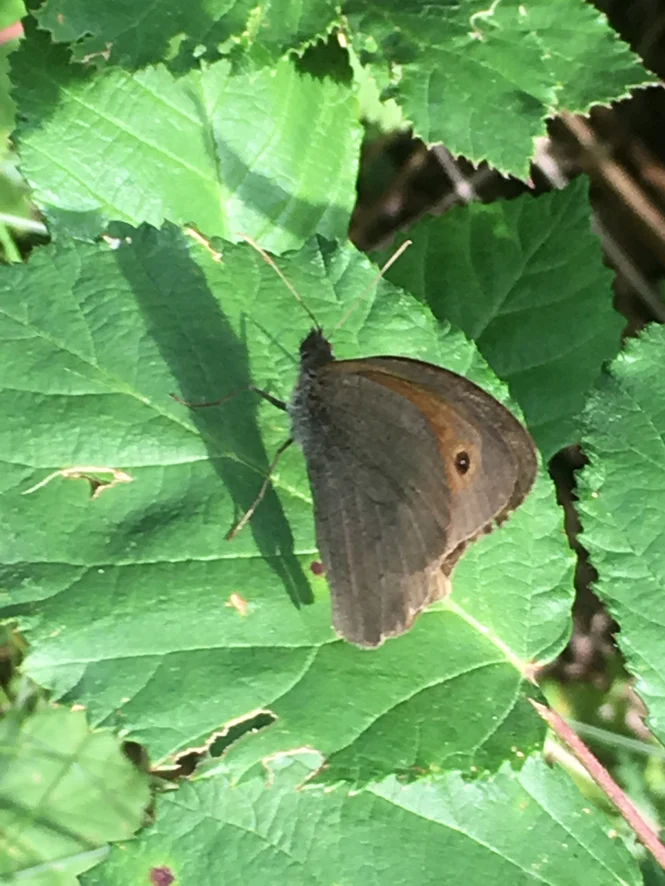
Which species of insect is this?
Maniola jurtina
